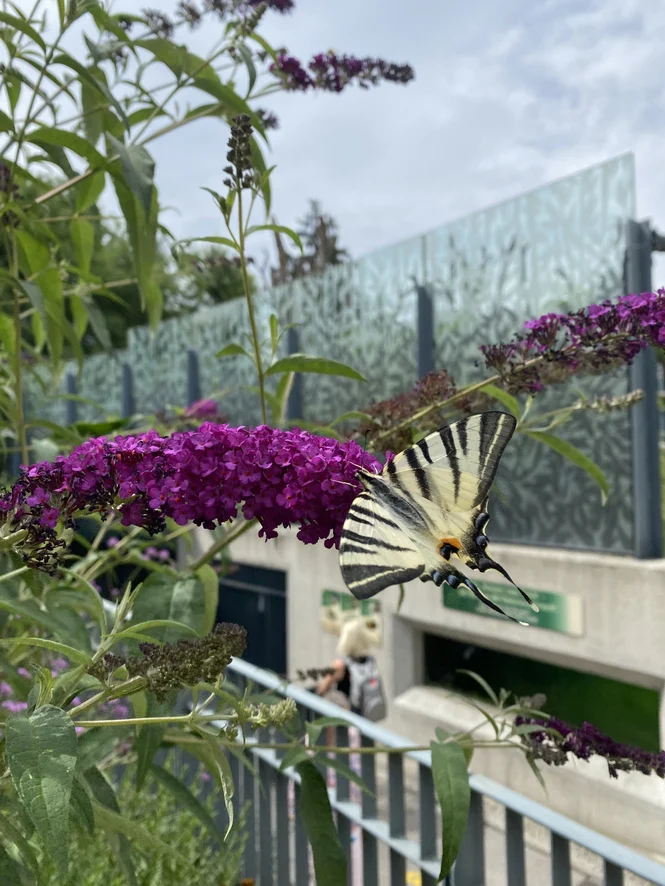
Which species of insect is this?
Iphiclides podalirius
